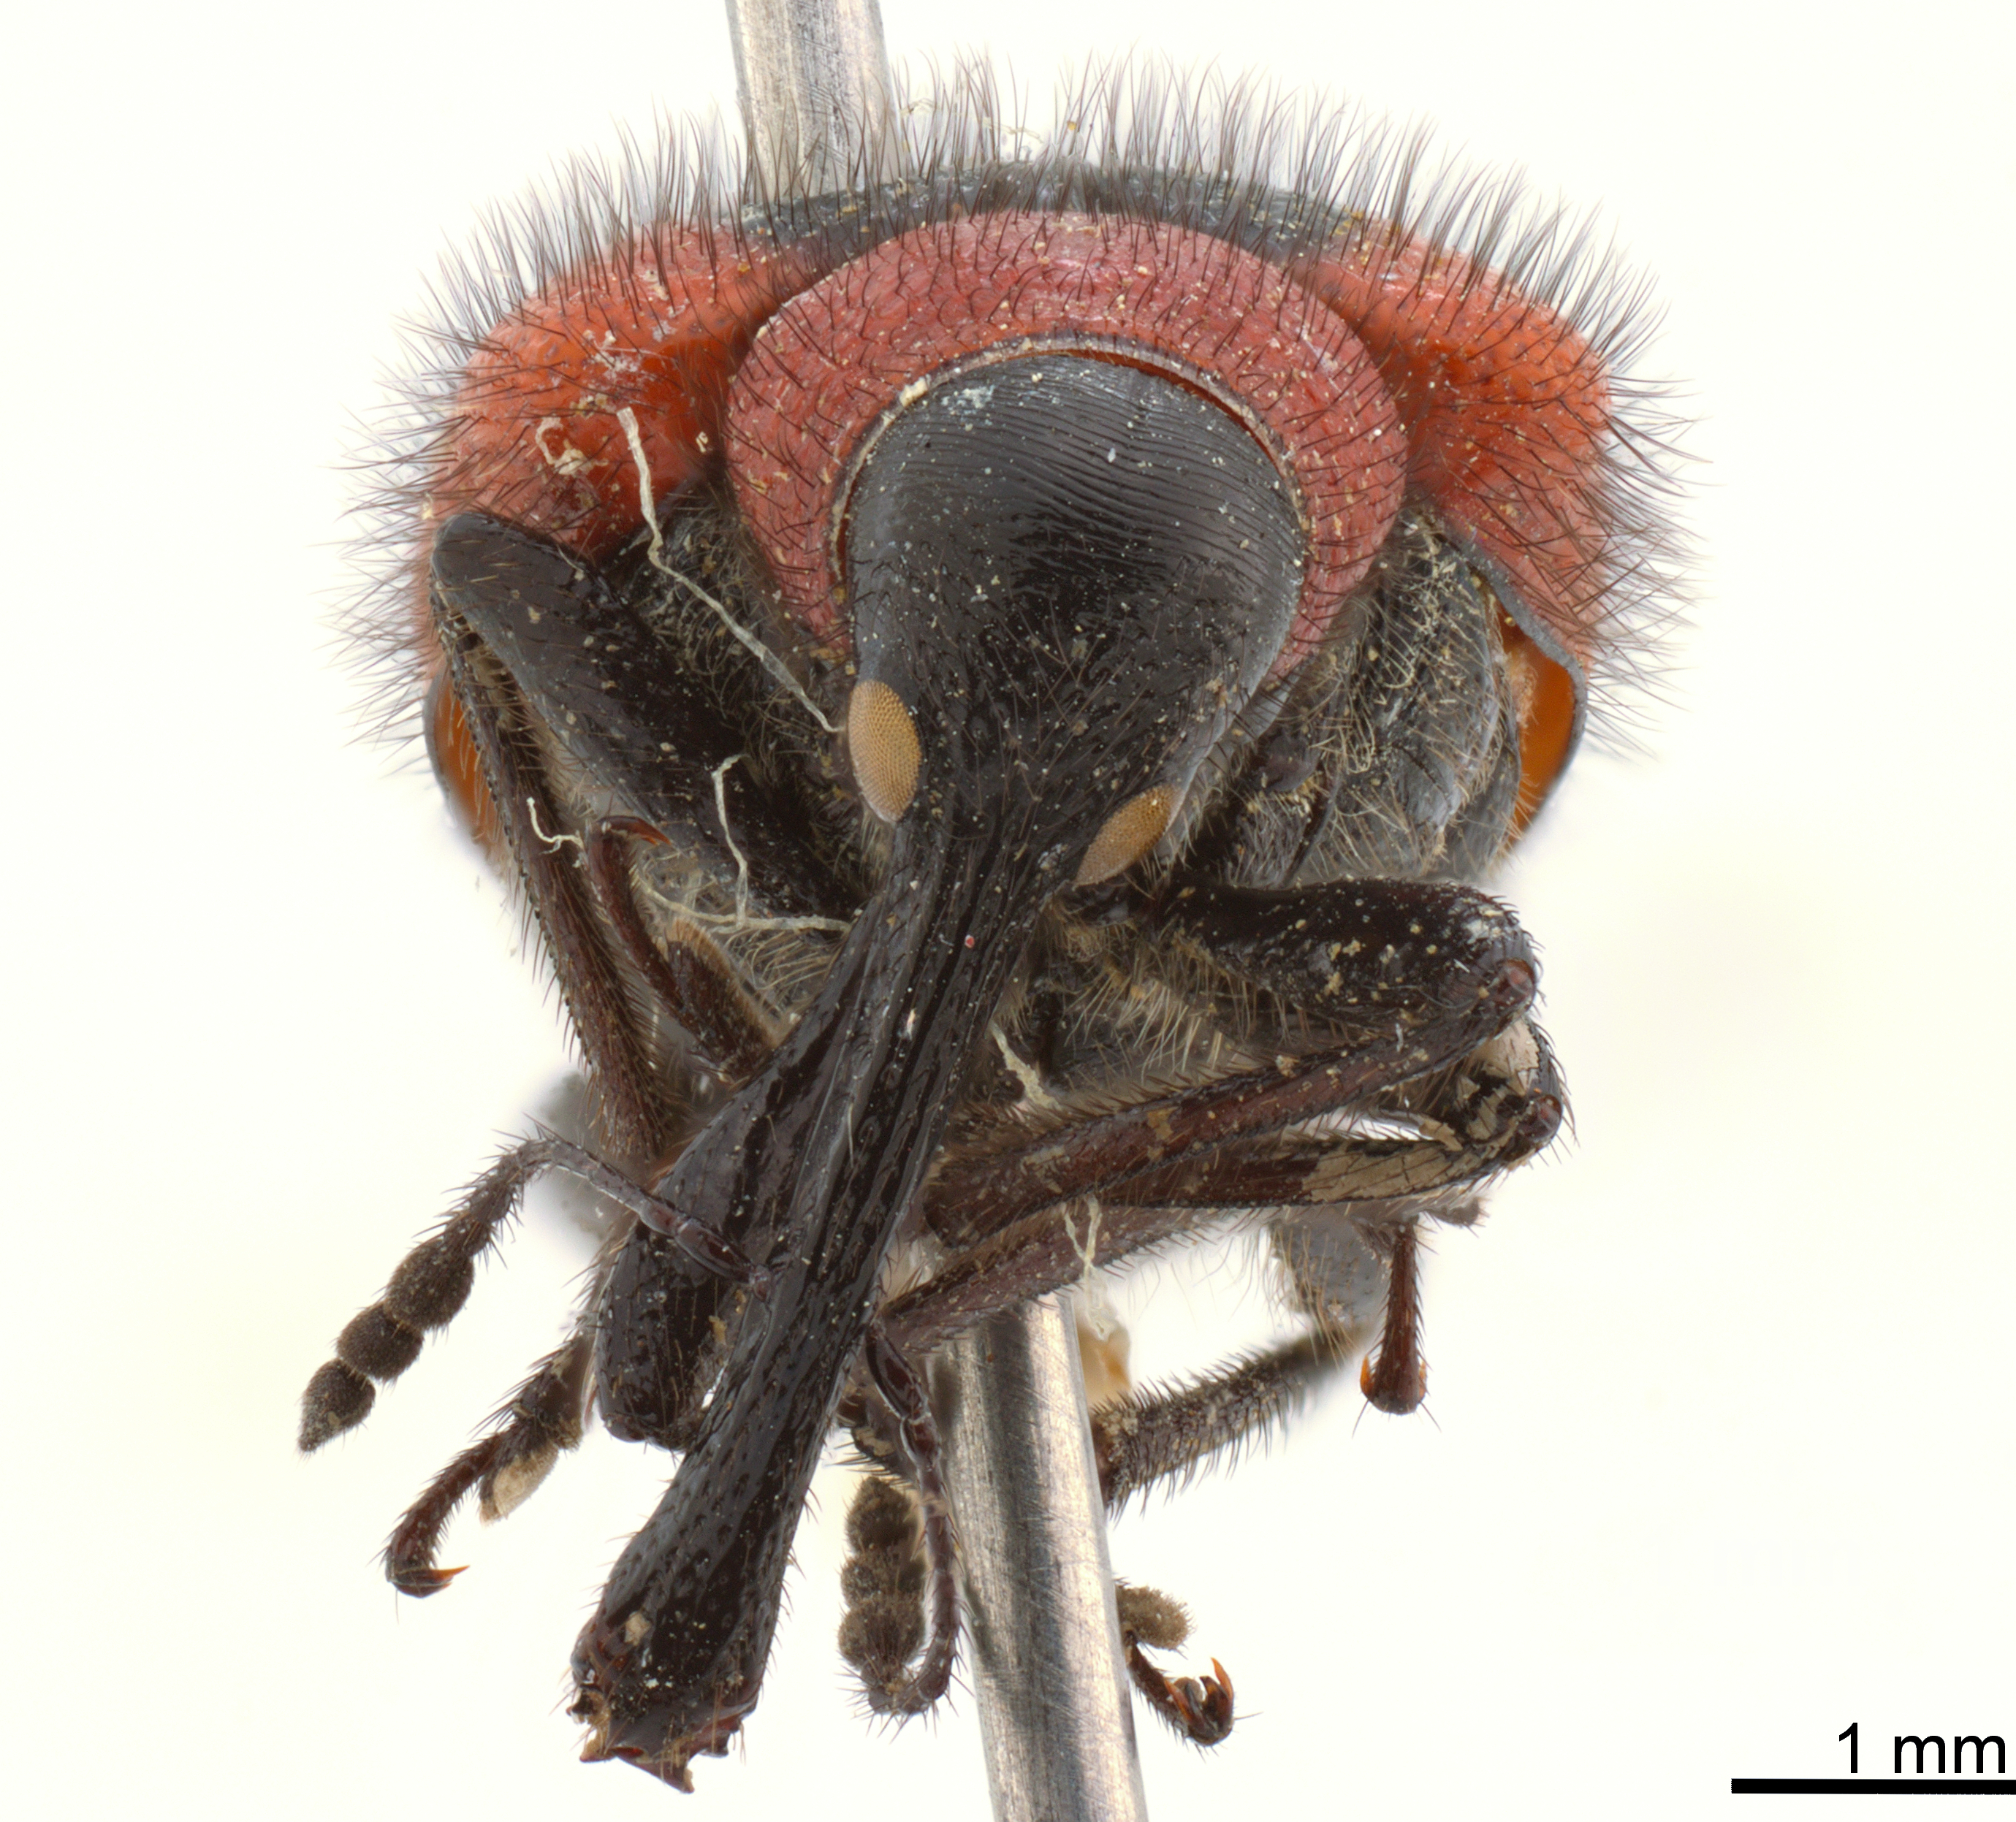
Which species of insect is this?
Homalorhynchites hungaricus
